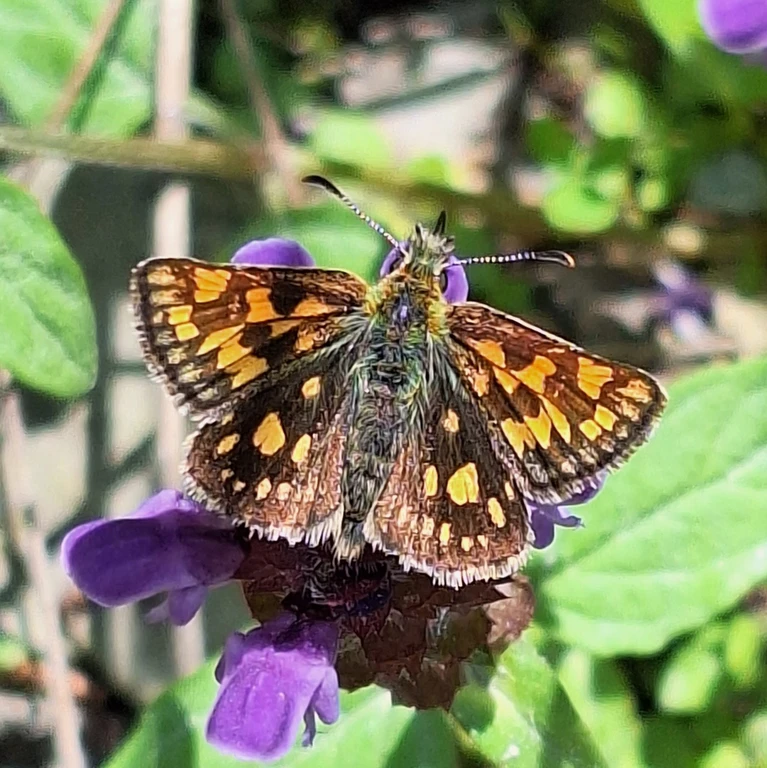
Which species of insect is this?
Carterocephalus palaemon
